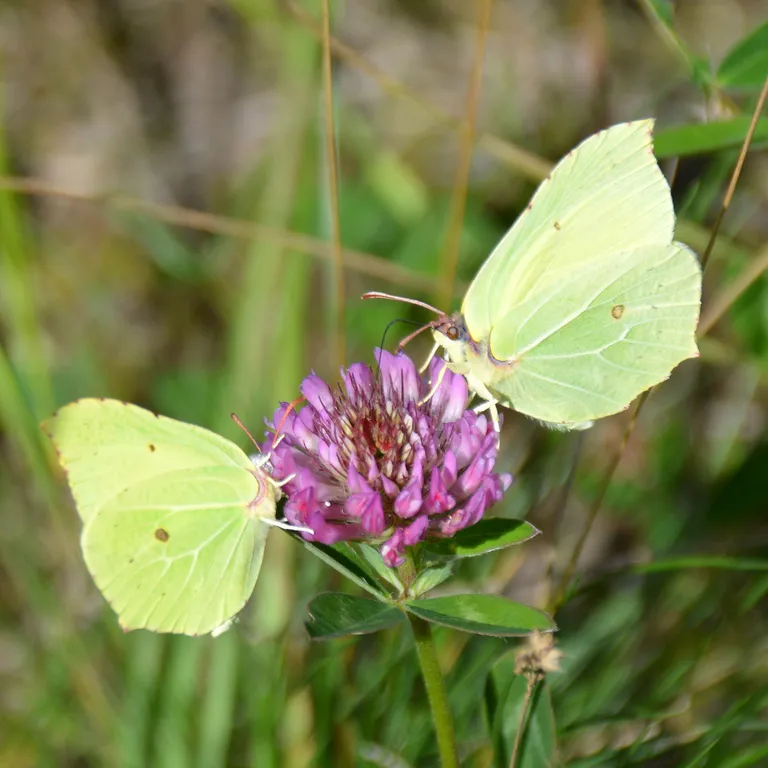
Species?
Gonepteryx rhamni
